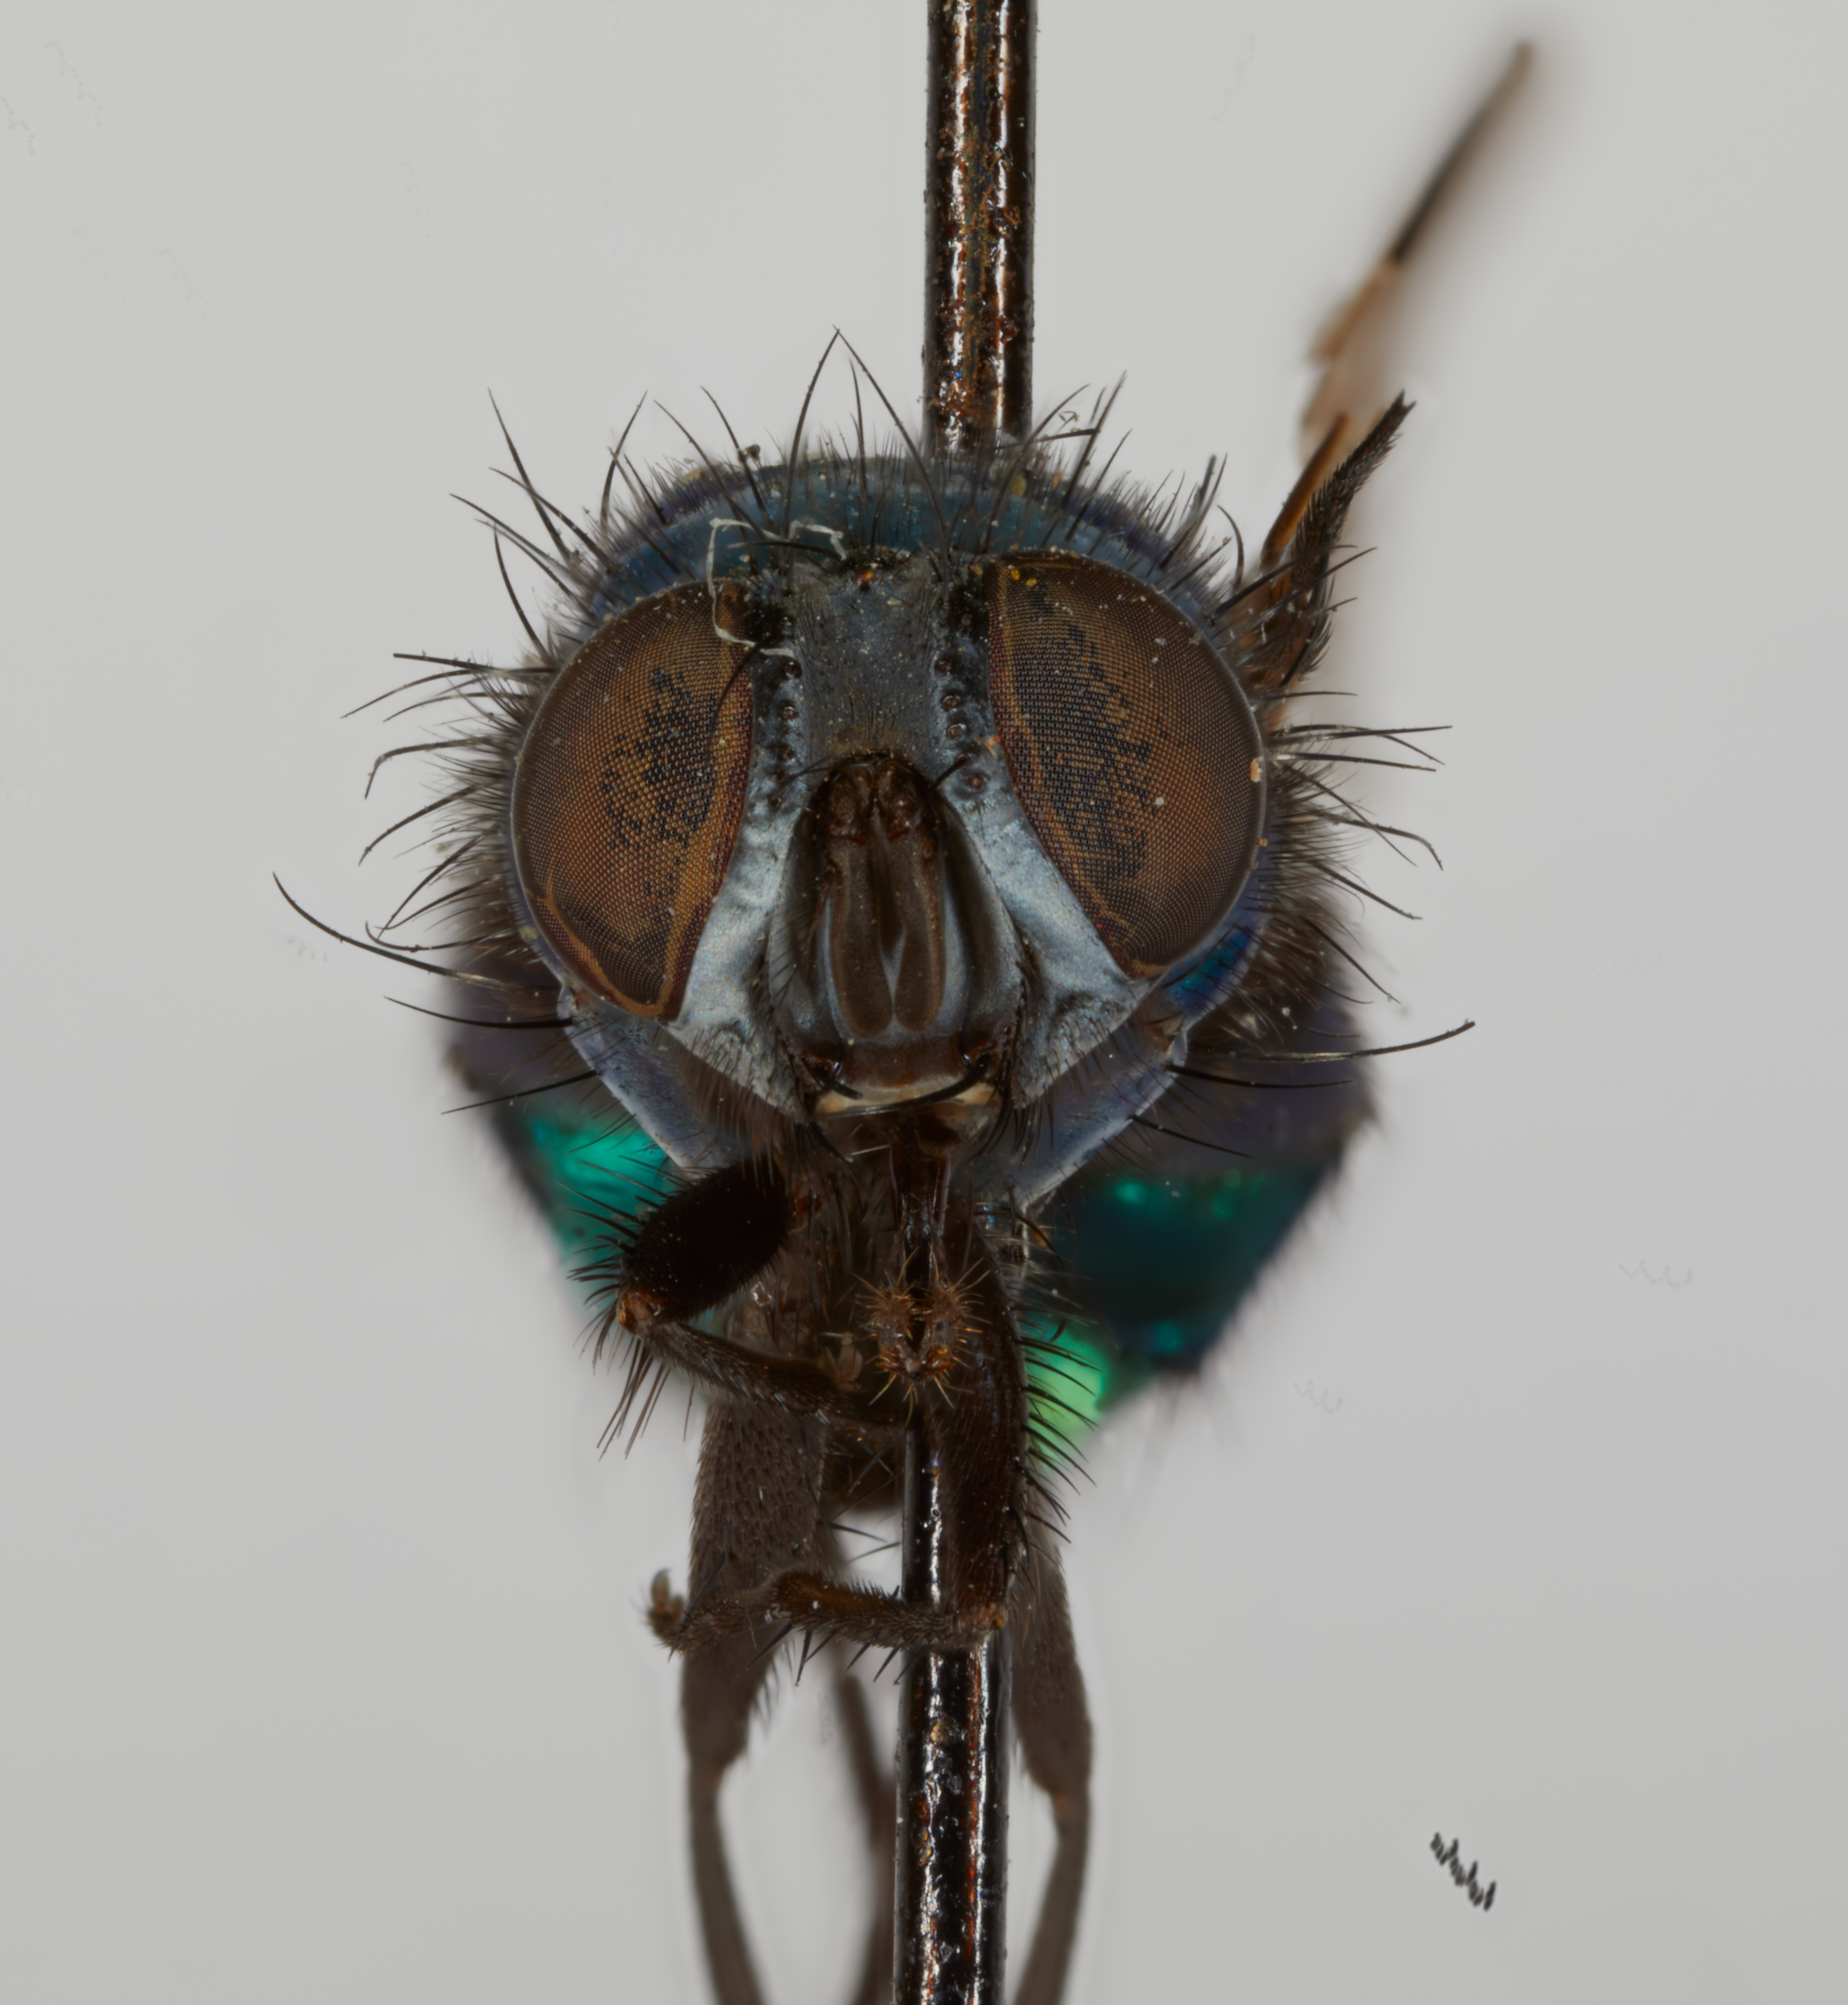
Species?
Bufolucilia silvarum (also Lucilia nigripalpis)
